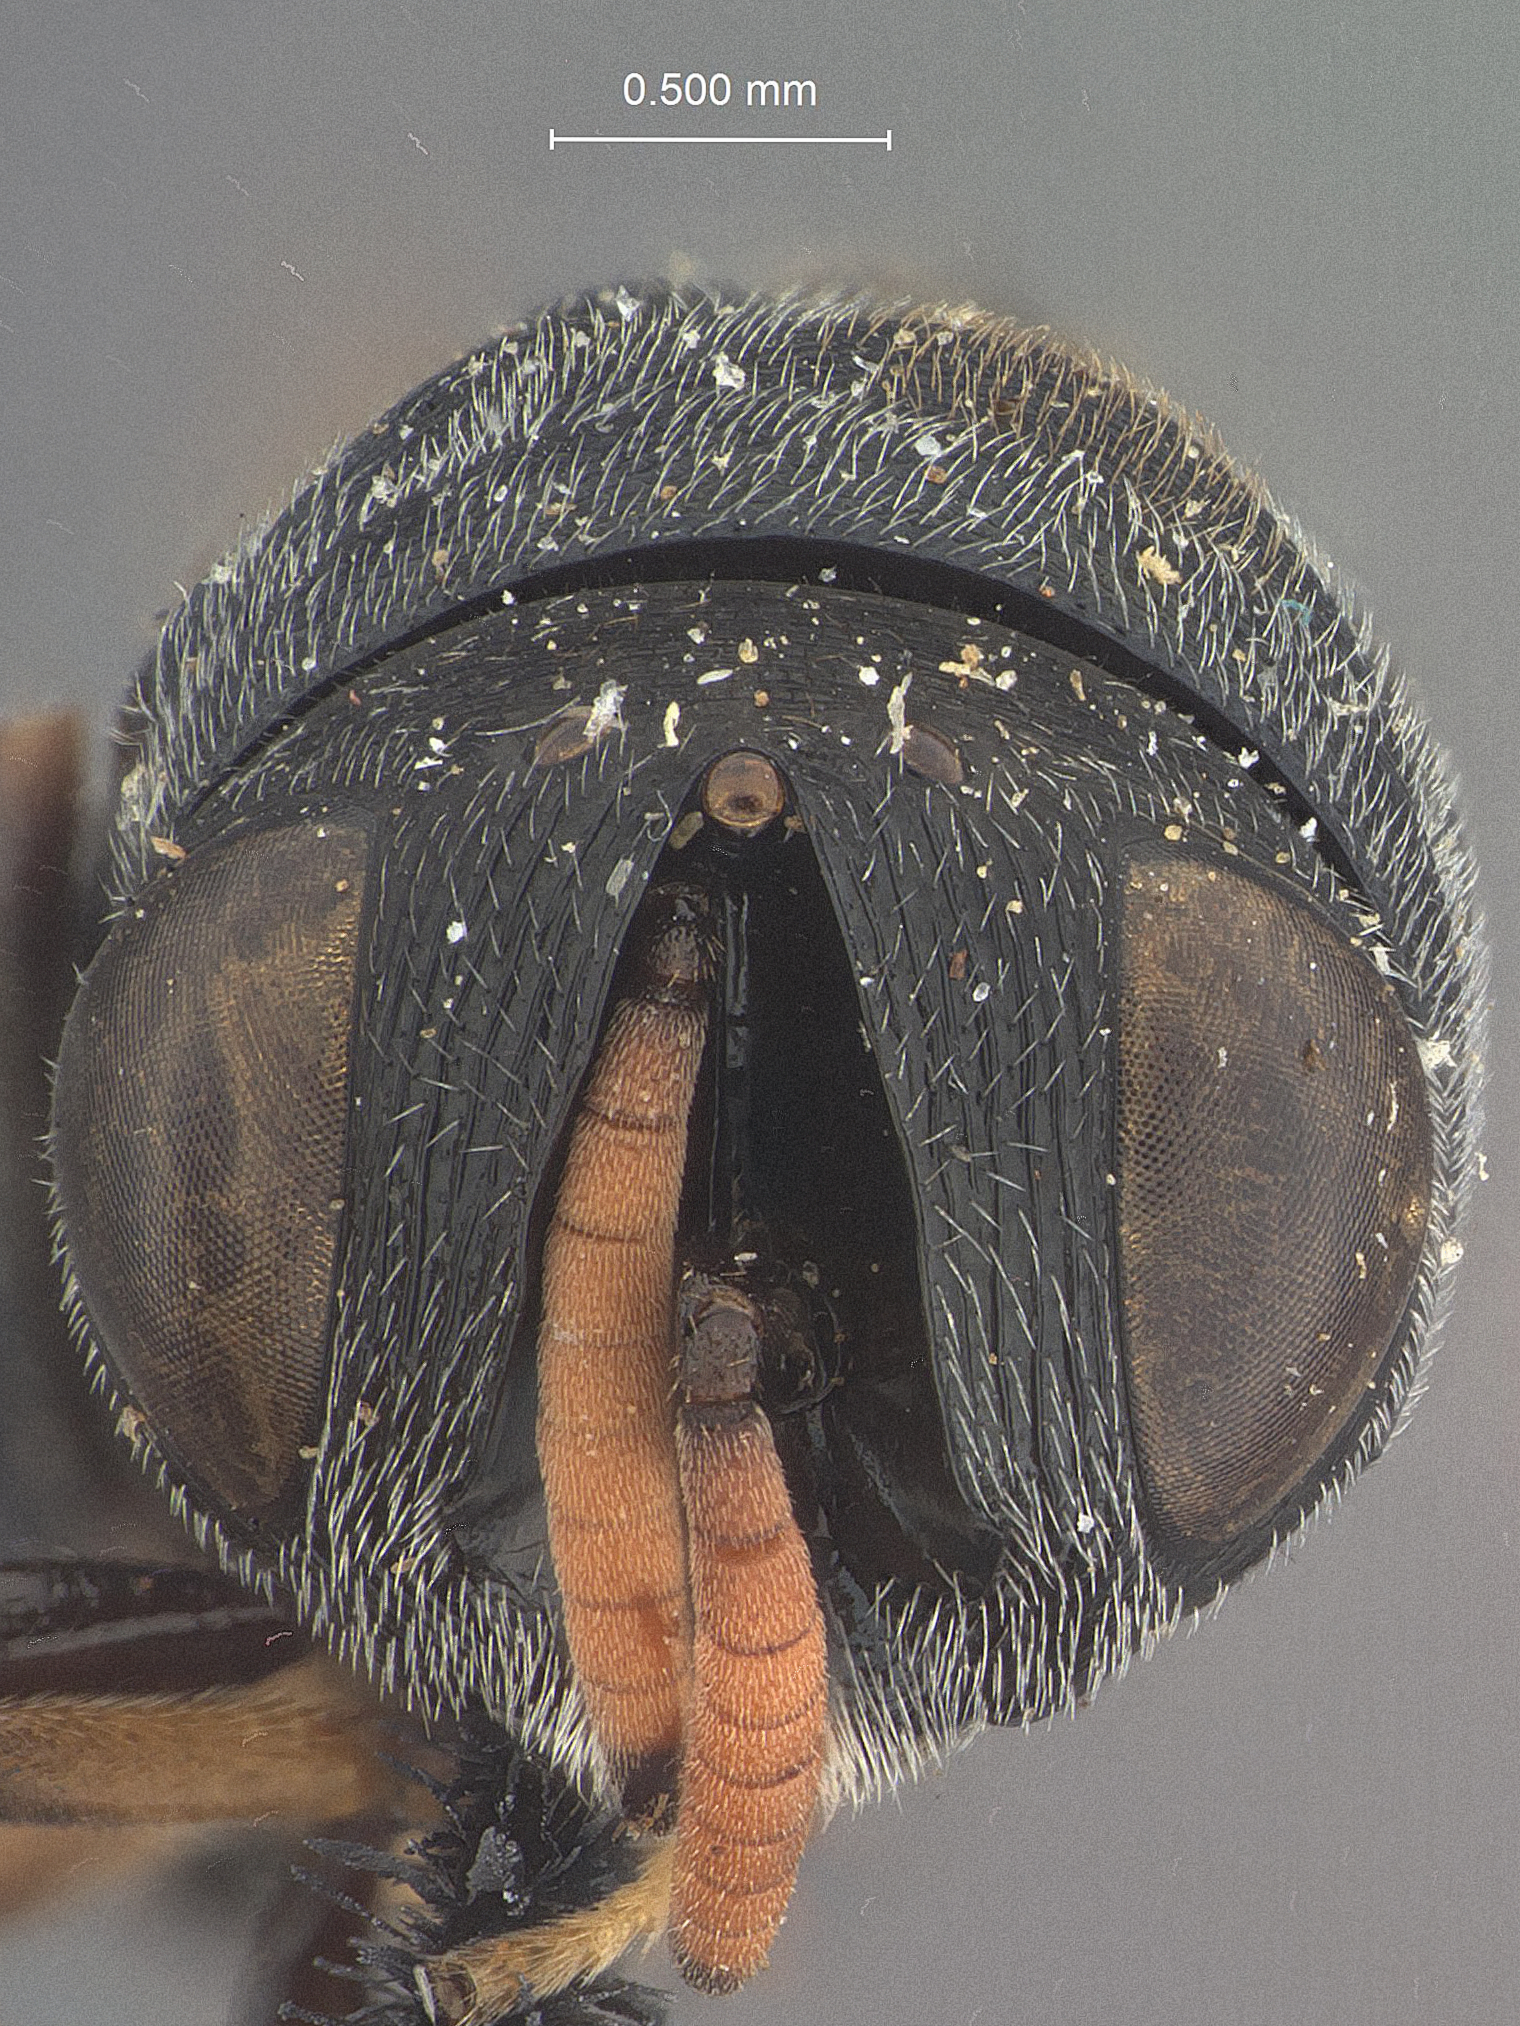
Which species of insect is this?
Nesoperilampus typicus
